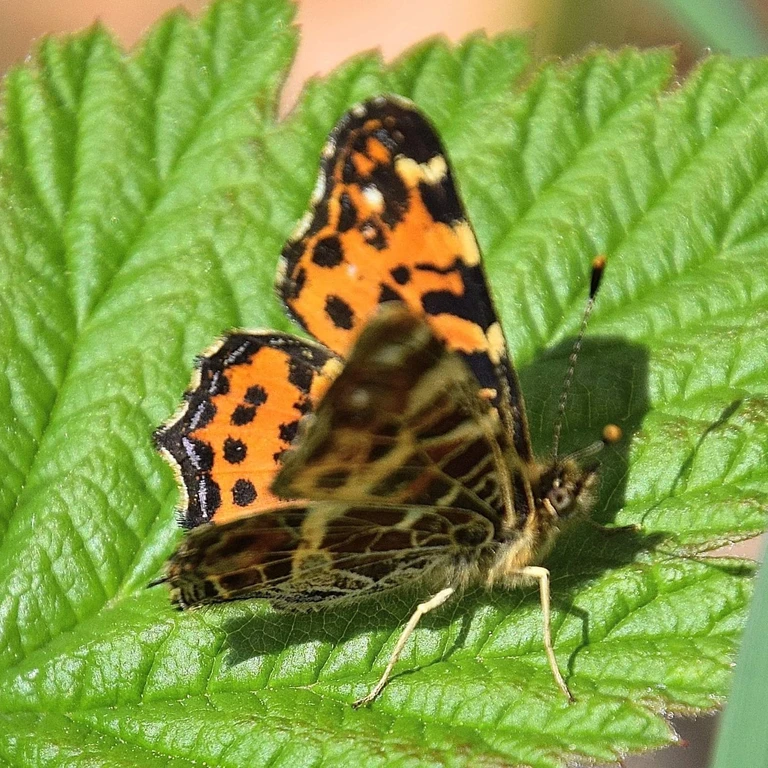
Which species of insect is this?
Araschnia levana
